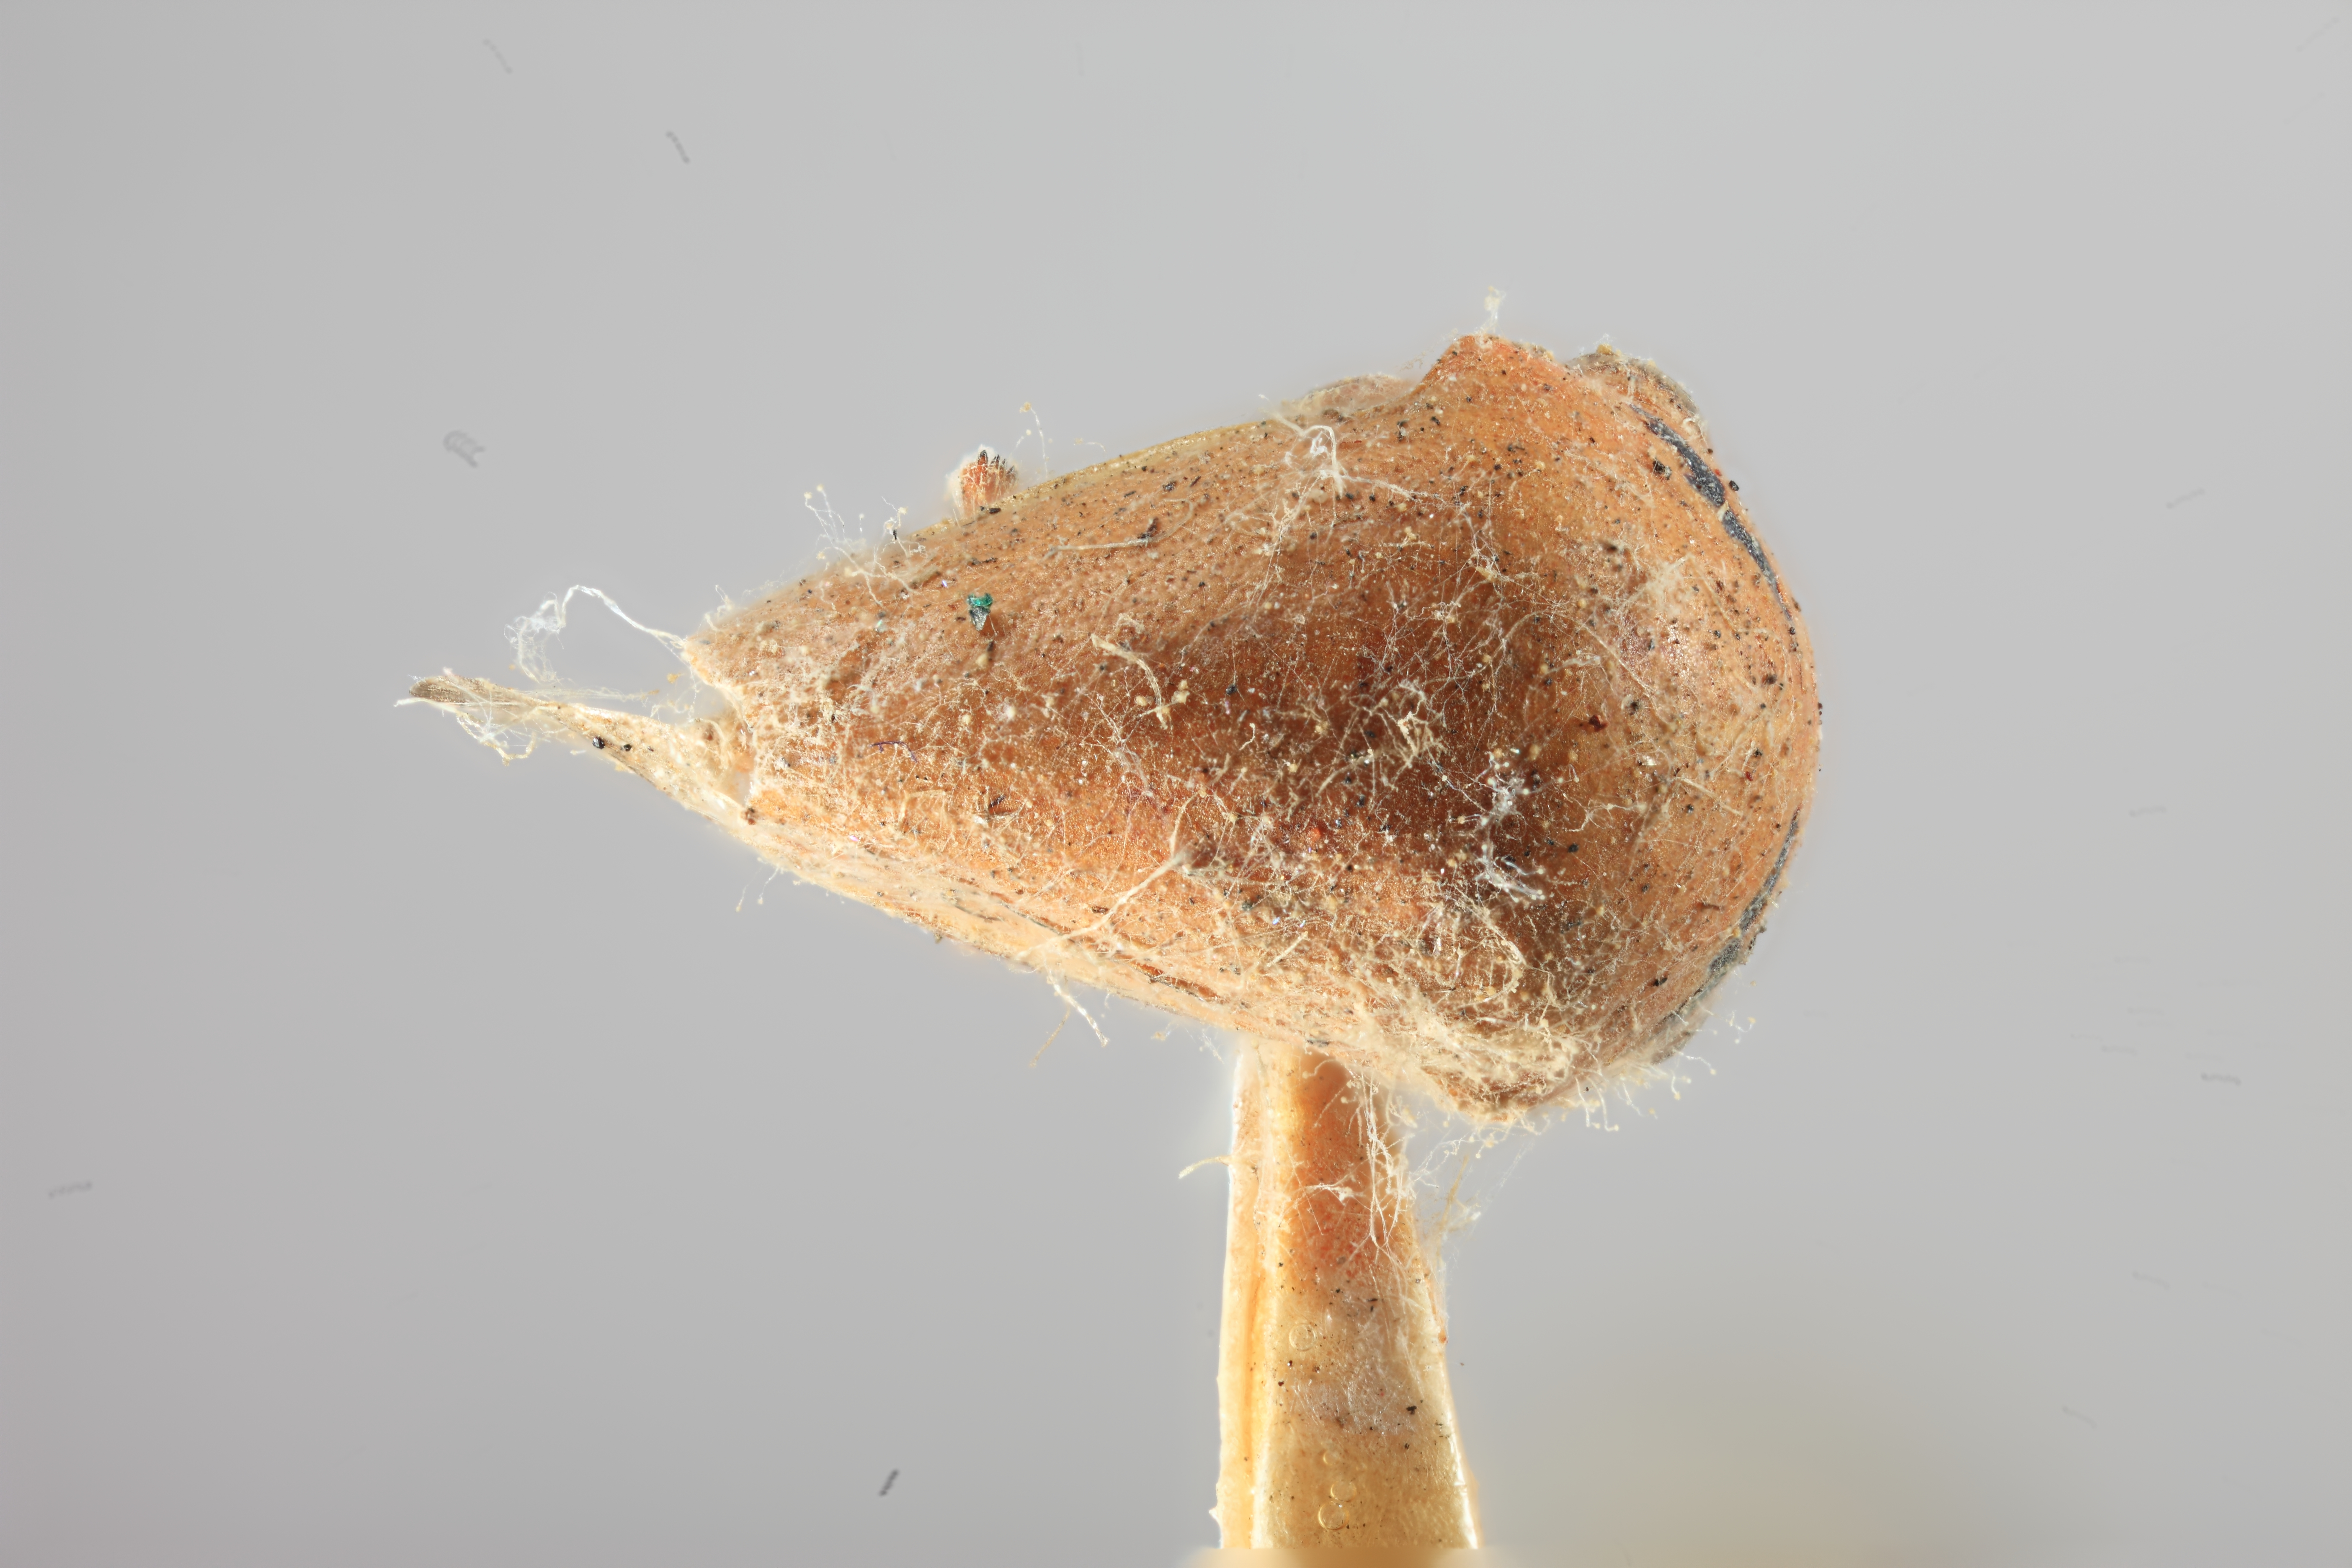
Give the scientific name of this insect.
Stictopelta nova
